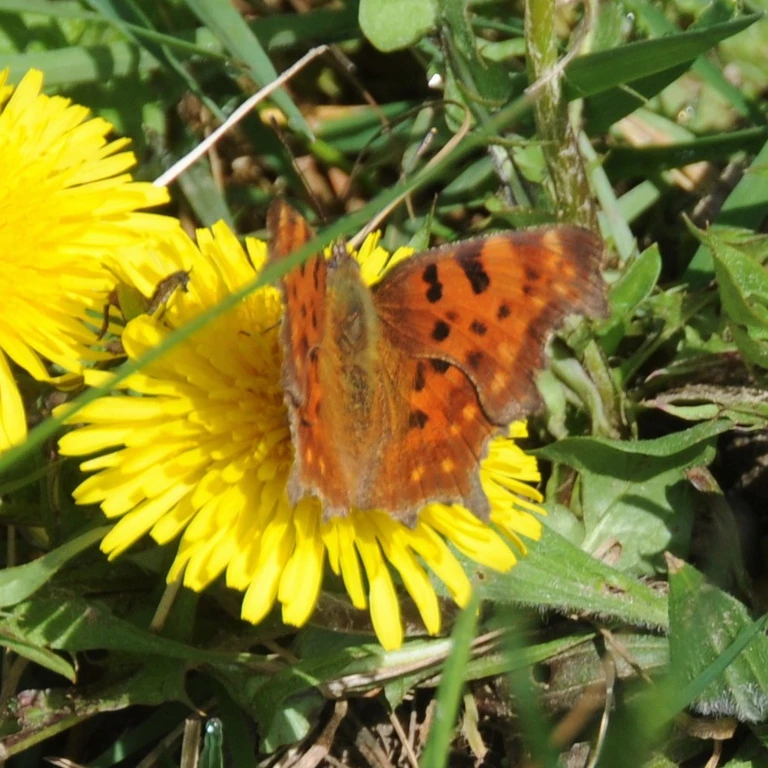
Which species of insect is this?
Polygonia c-album
